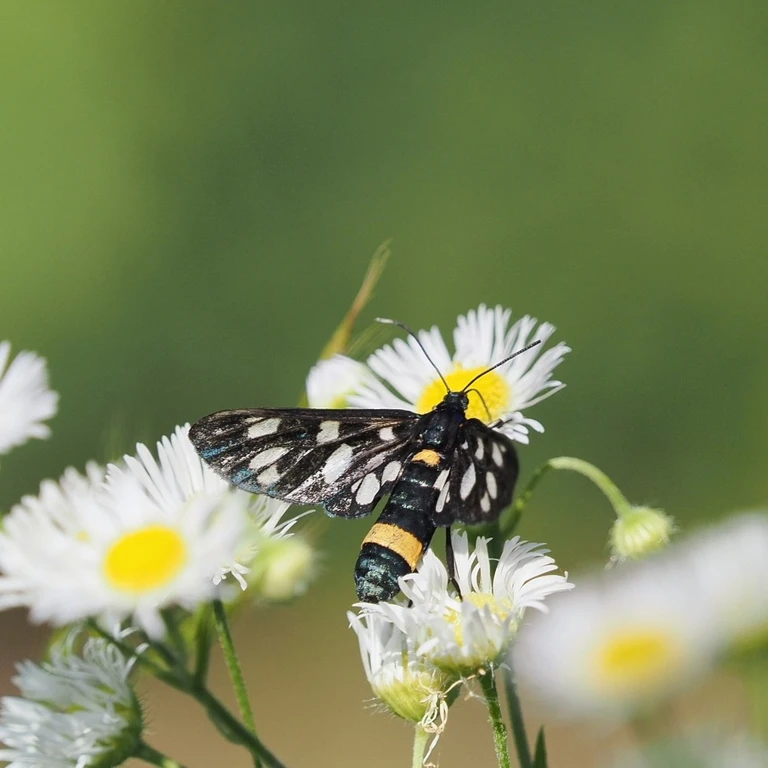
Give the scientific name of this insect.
Amata phegea
